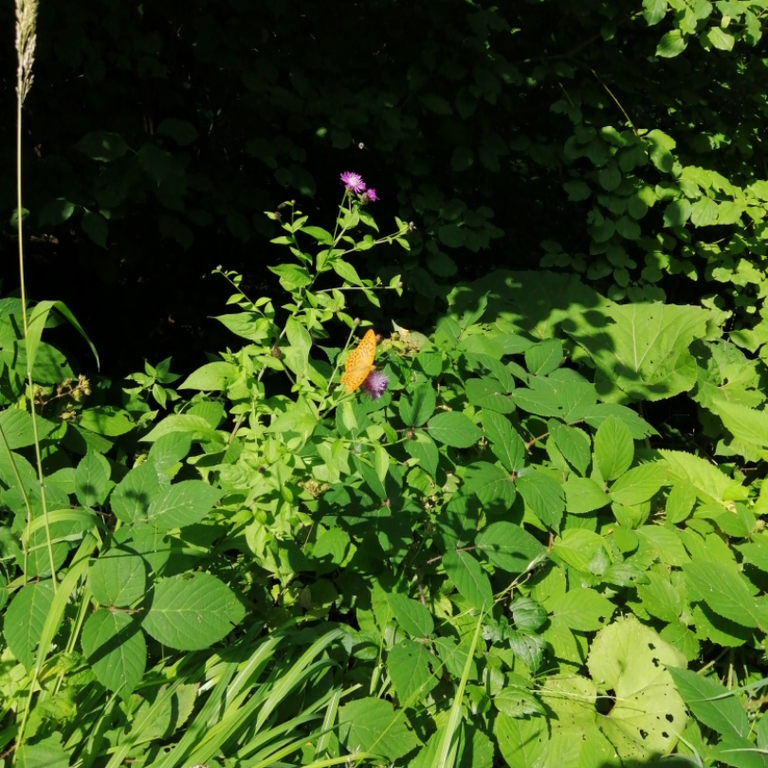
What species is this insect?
Argynnis paphia
